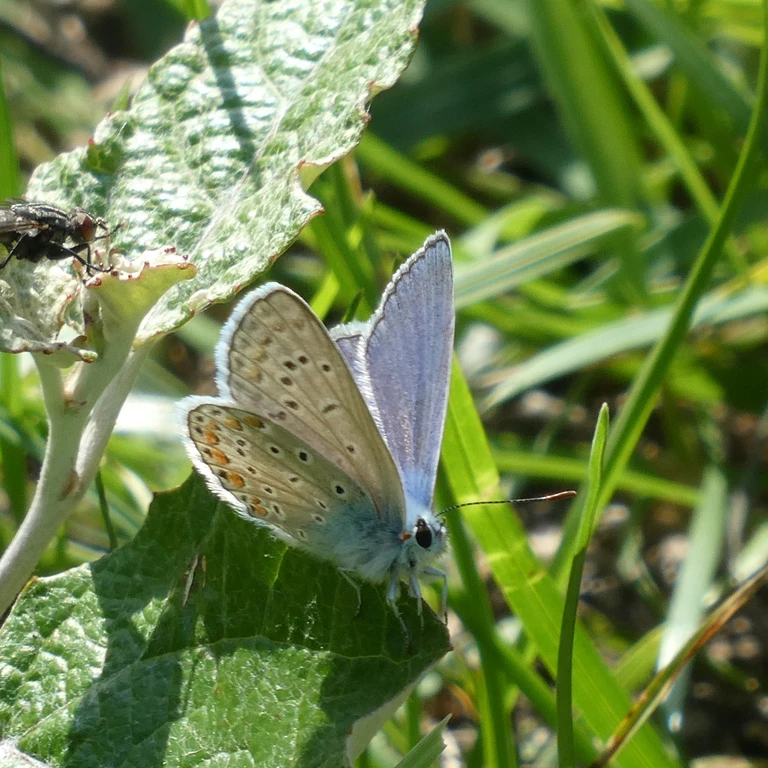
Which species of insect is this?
Polyommatus icarus
